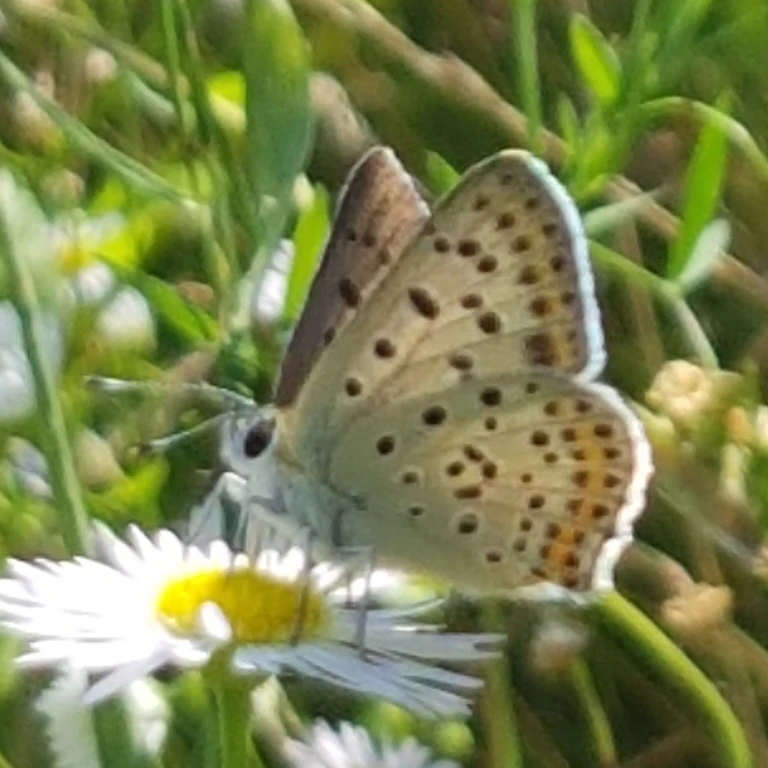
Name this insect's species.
Lycaena tityrus (also Loweia tityrus)
